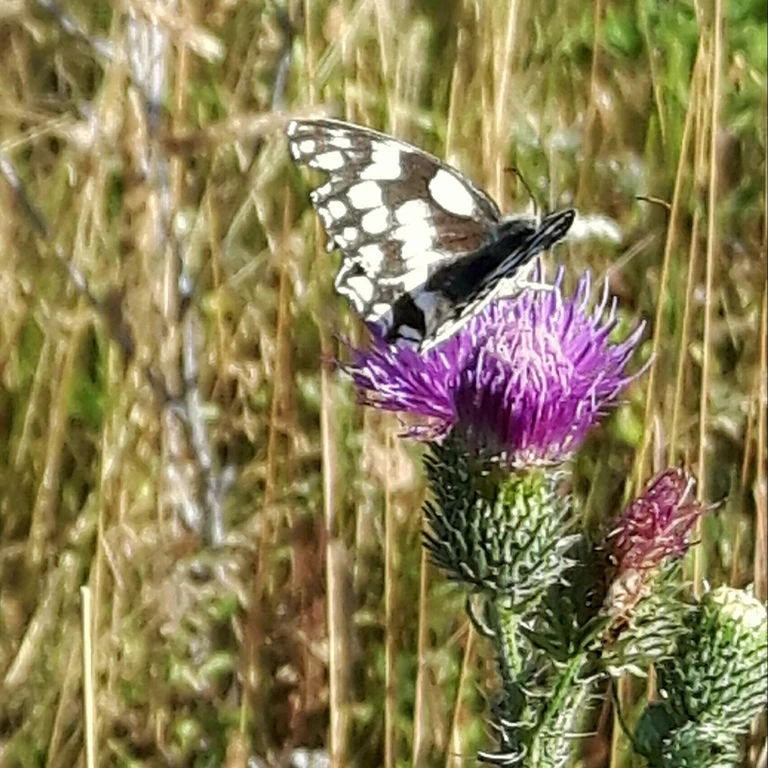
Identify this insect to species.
Melanargia galathea
